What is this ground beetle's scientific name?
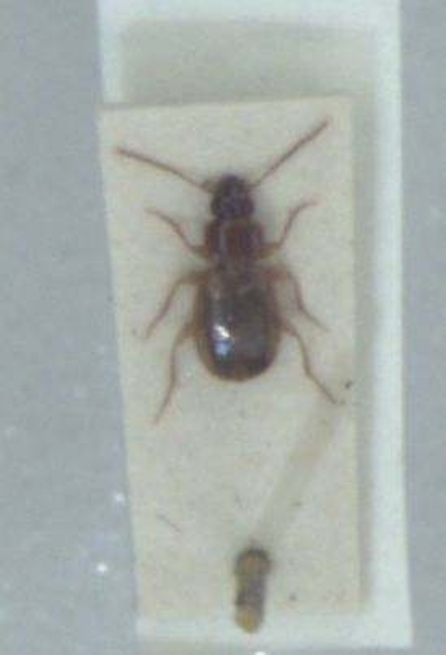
Trechus obtusus
